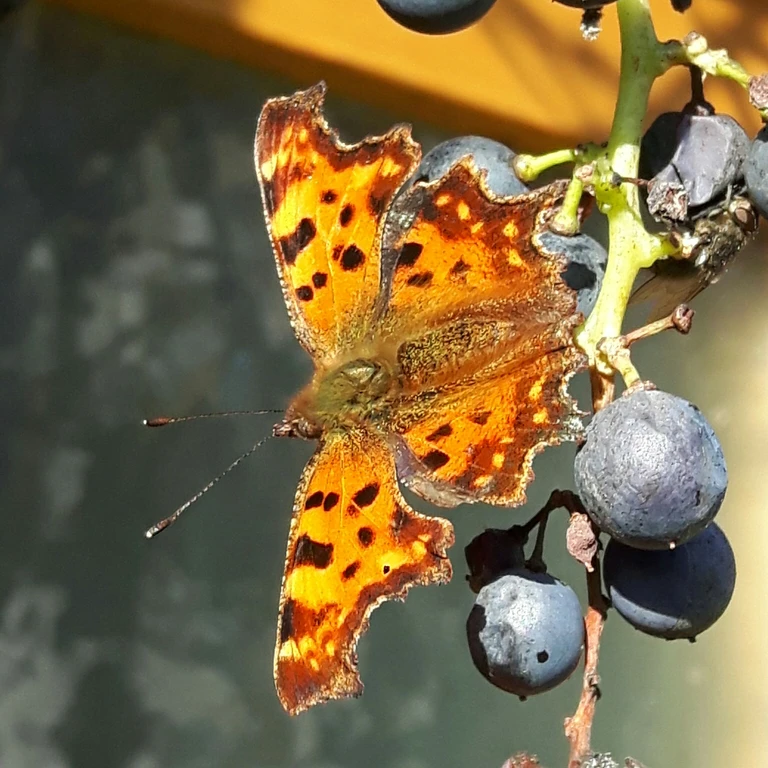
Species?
Polygonia c-album
